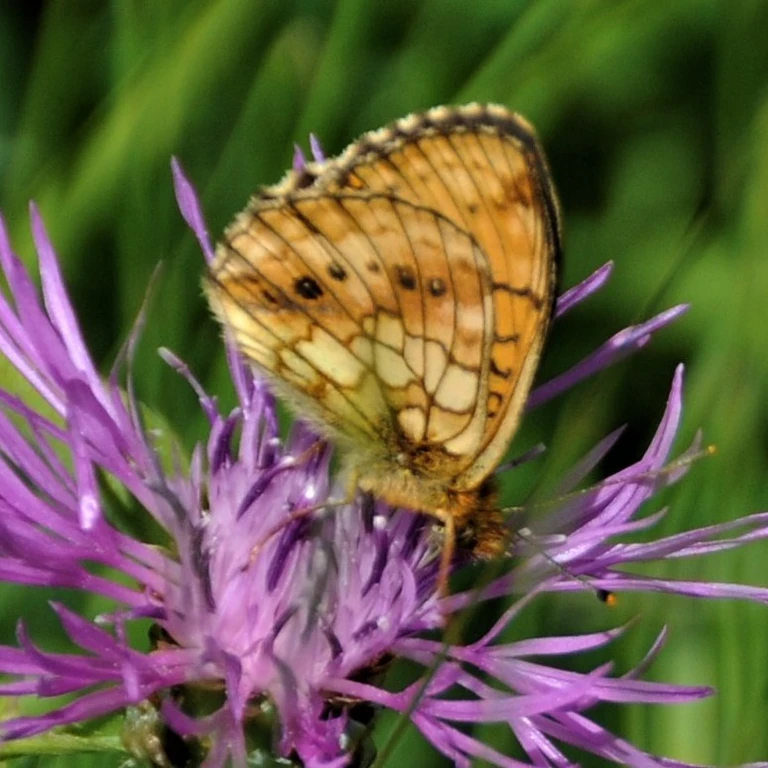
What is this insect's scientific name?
Brenthis ino
